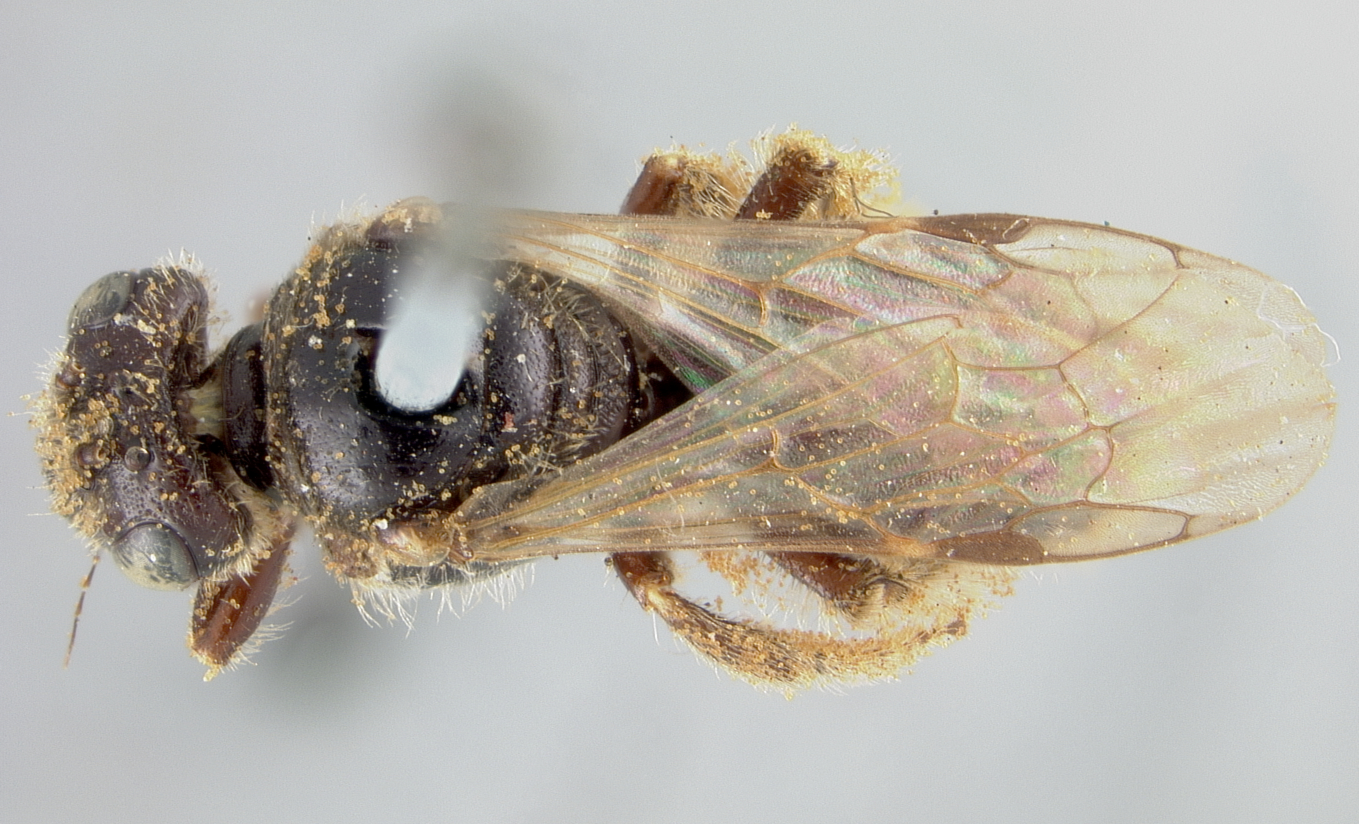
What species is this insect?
Calliopsis perlaevis
